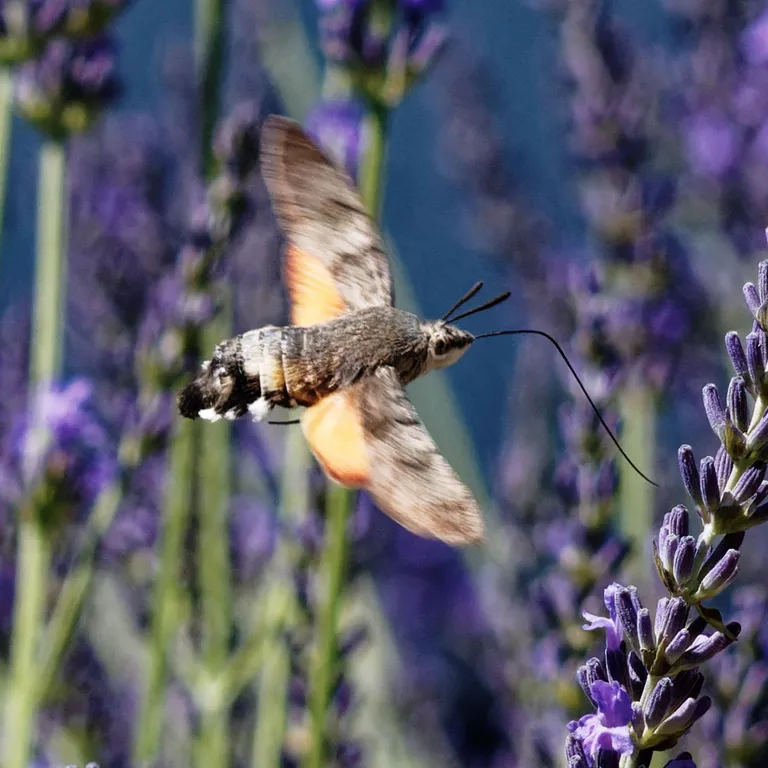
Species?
Macroglossum stellatarum
